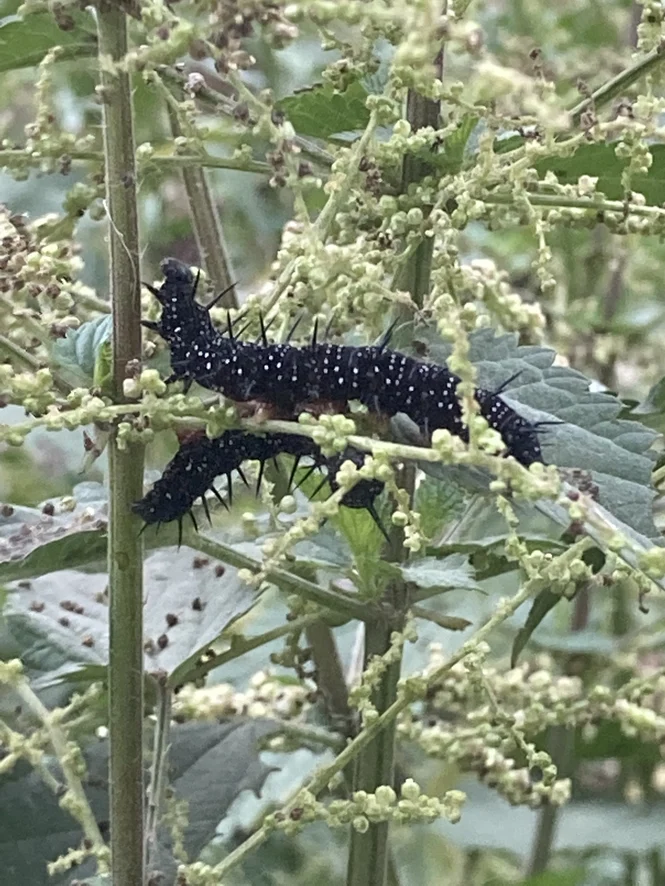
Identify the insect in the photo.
Aglais io
